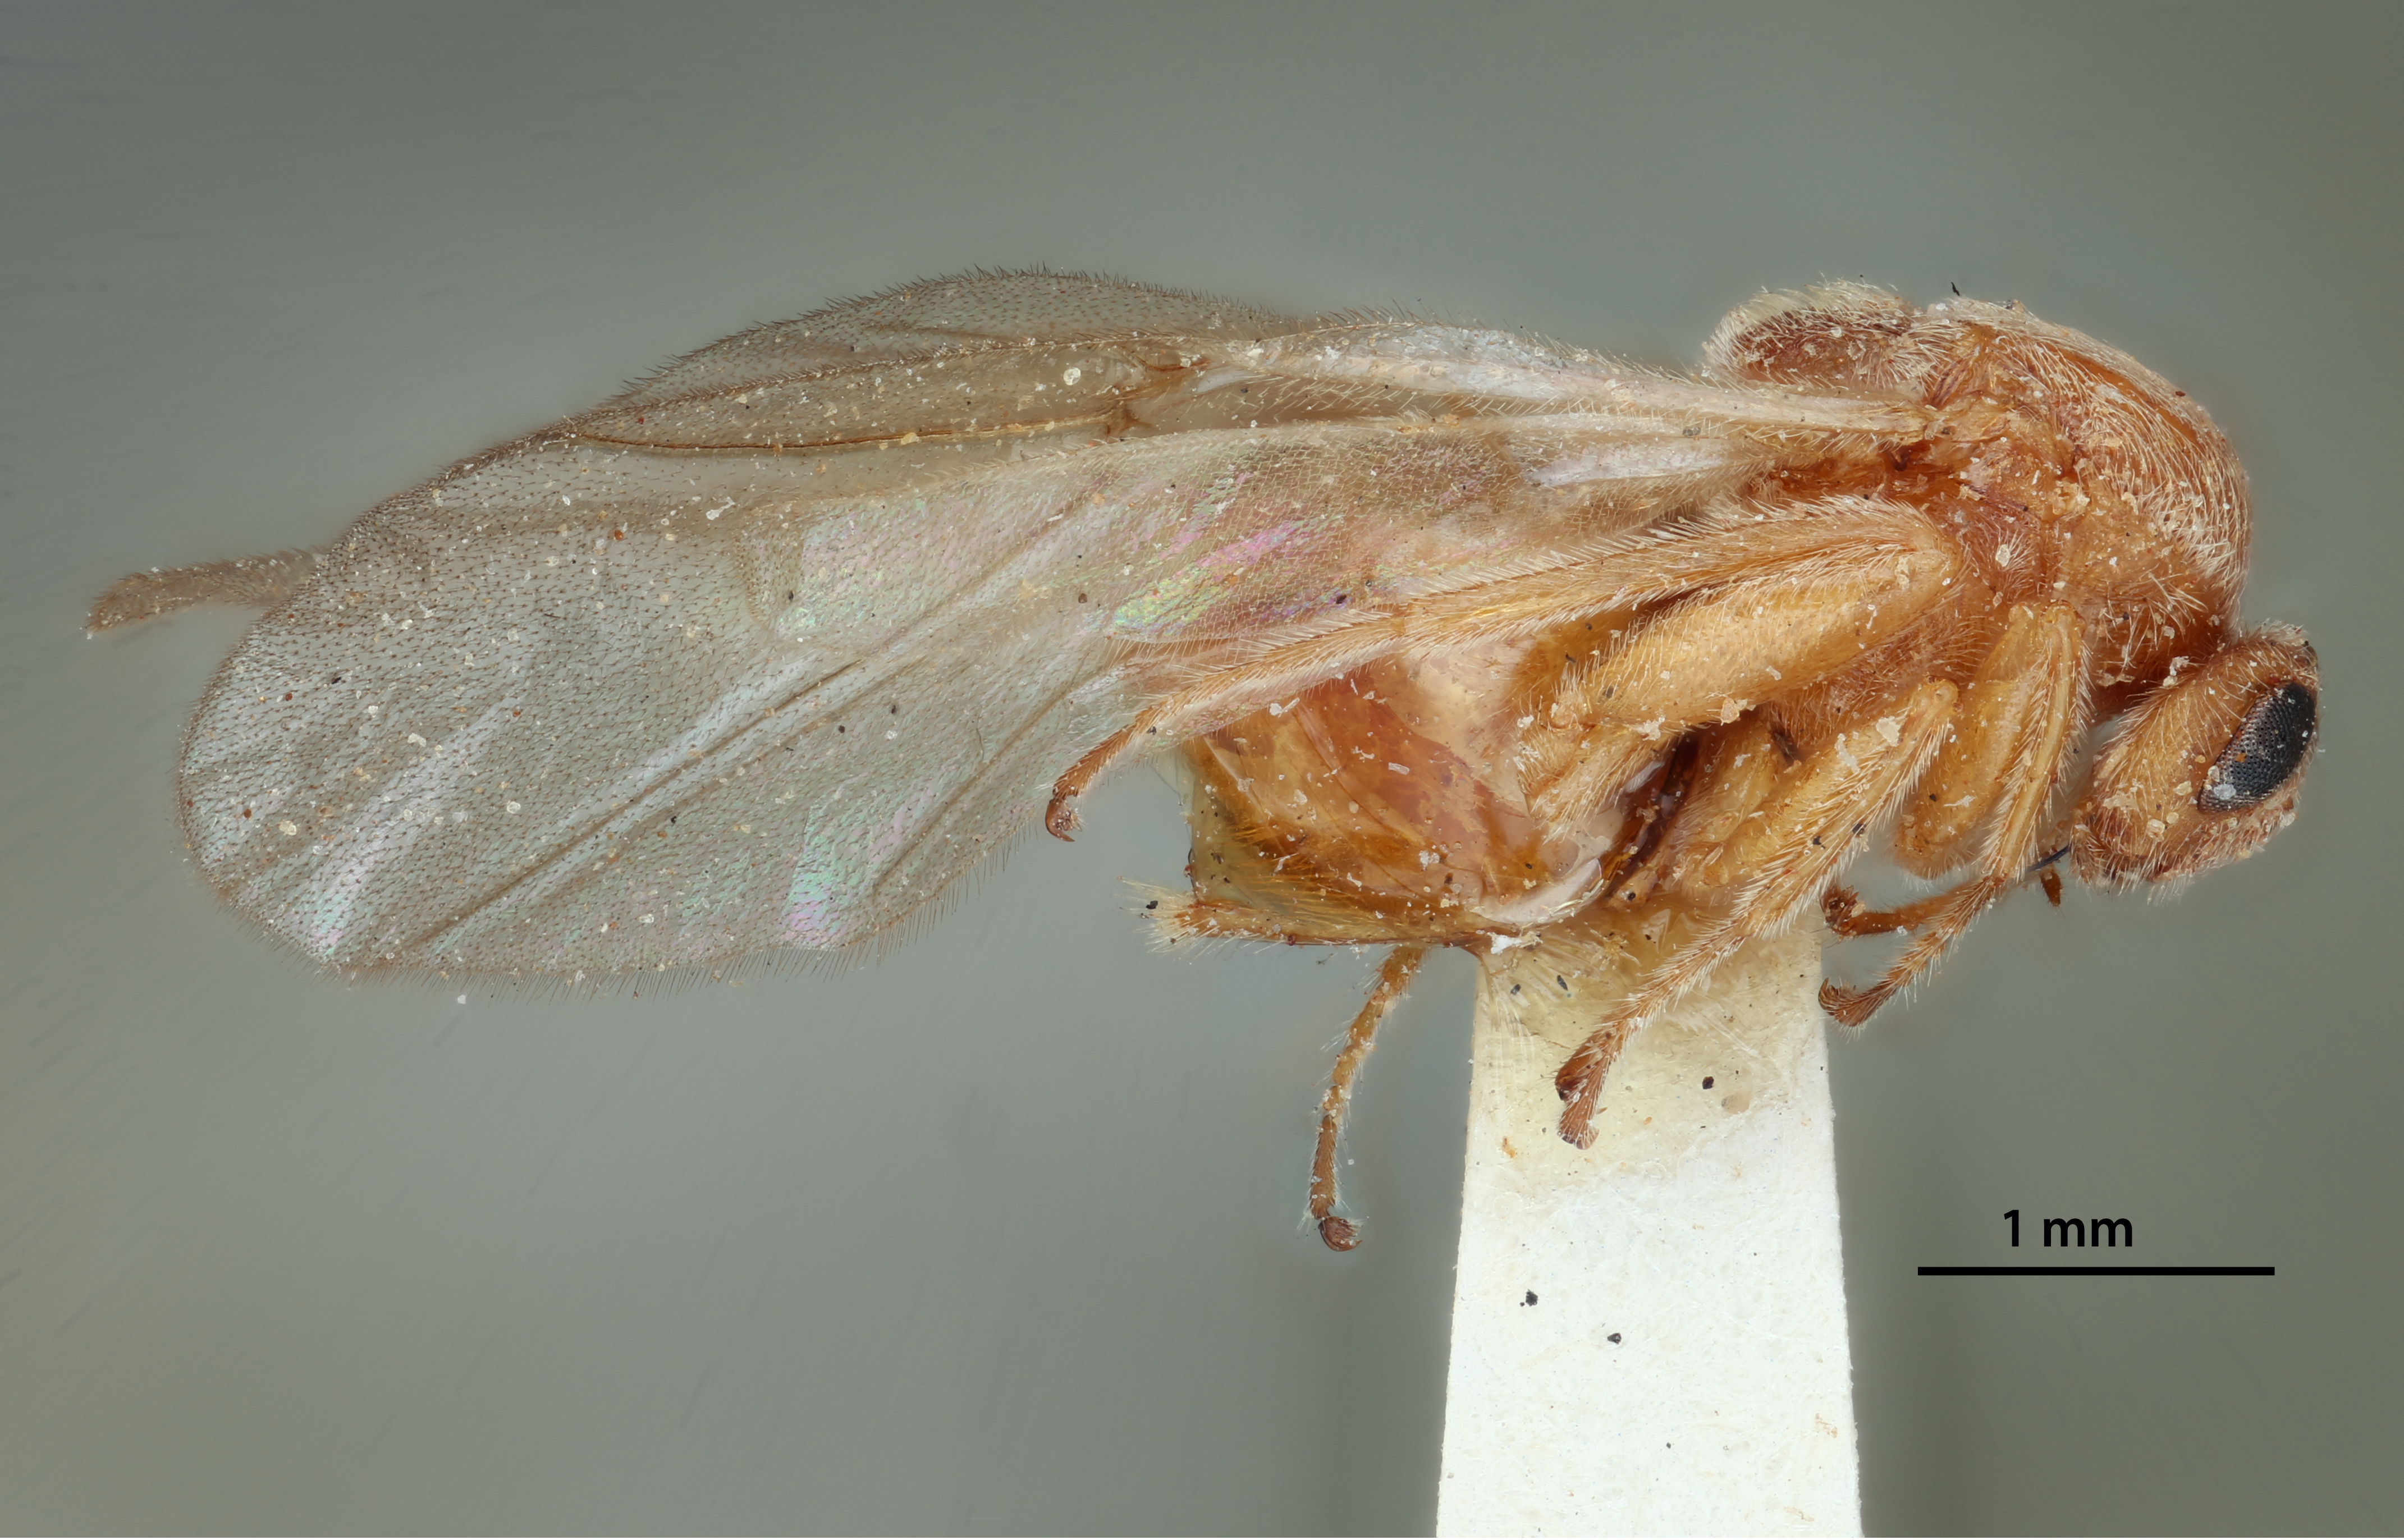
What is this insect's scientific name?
Holcaspis chrysolepidis
